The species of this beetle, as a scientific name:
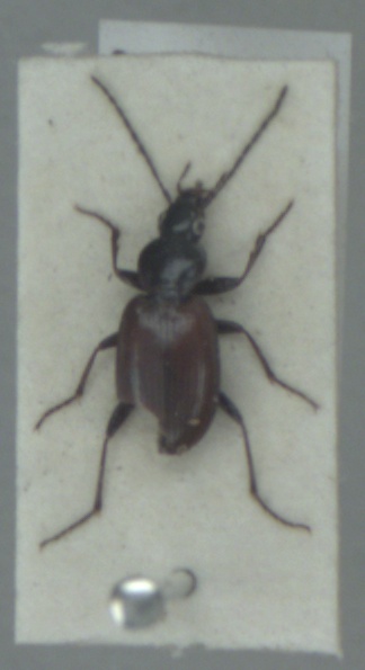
Agonum fuliginosum
